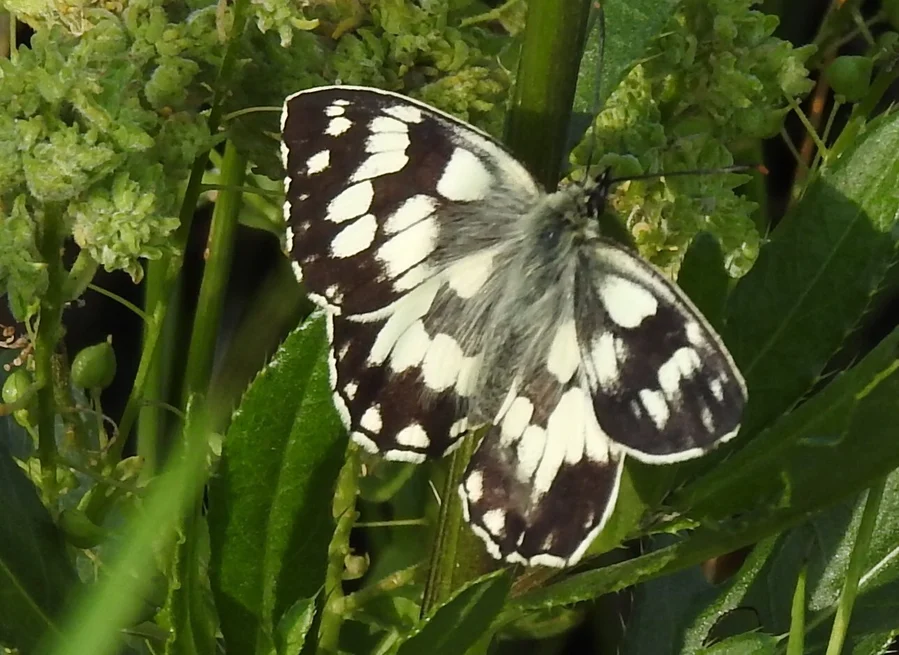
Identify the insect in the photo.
Melanargia galathea
